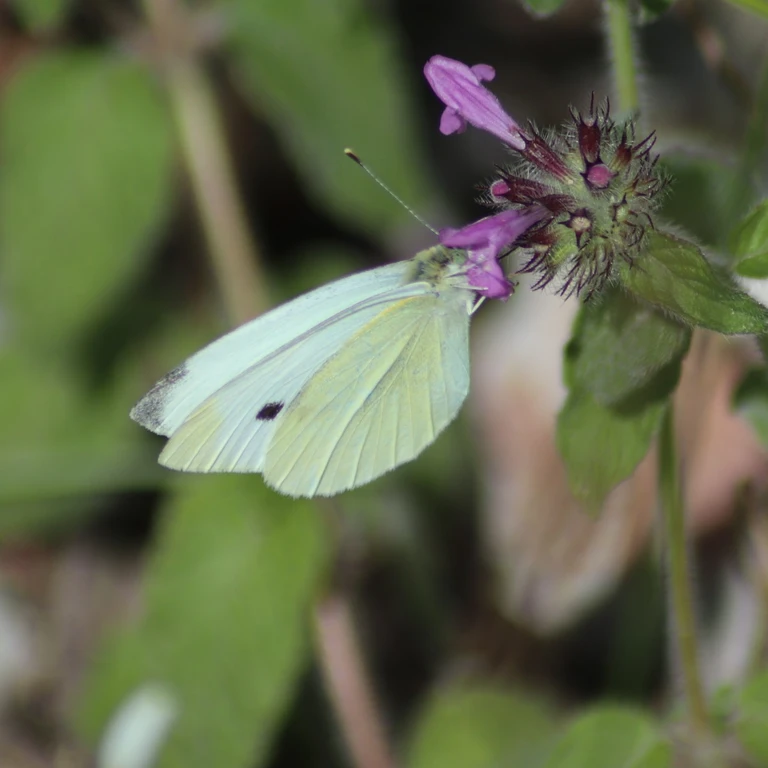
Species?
Pieris rapae
